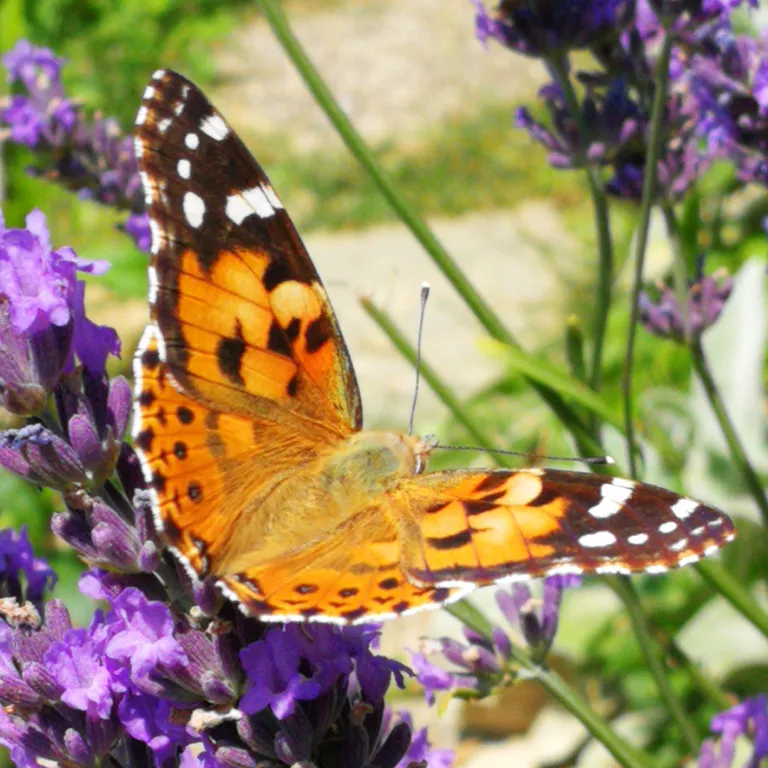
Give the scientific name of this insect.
Vanessa cardui
